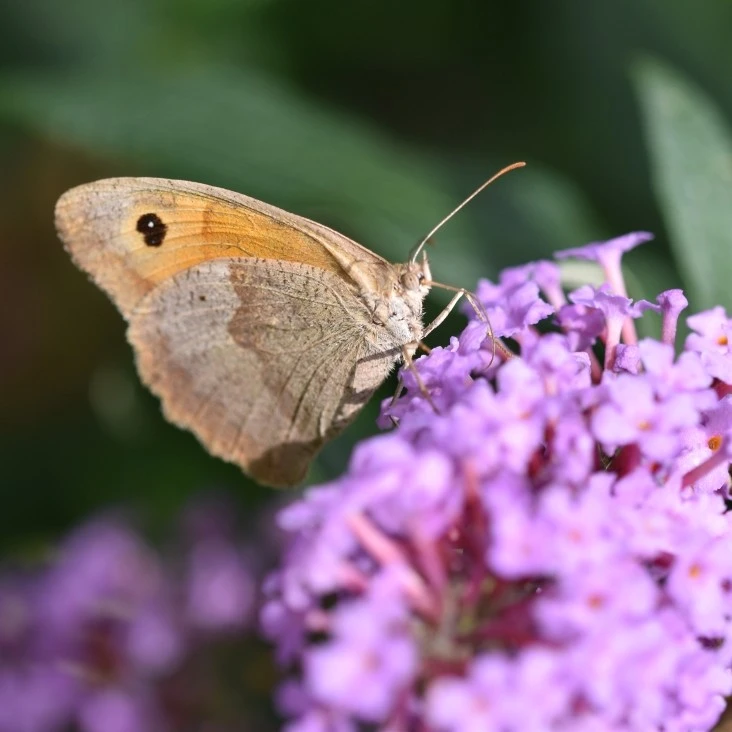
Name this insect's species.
Maniola jurtina
